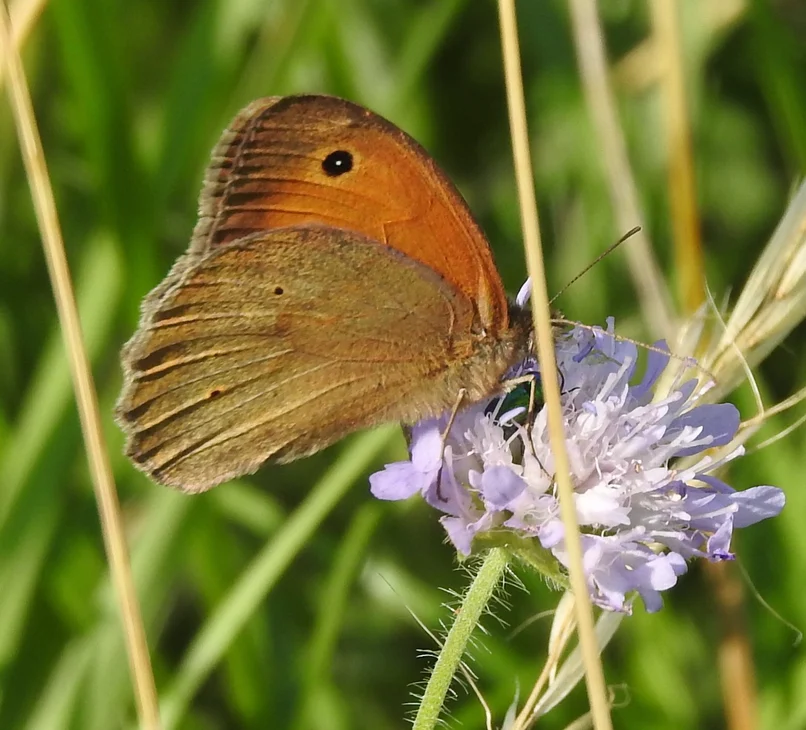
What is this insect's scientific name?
Maniola jurtina
